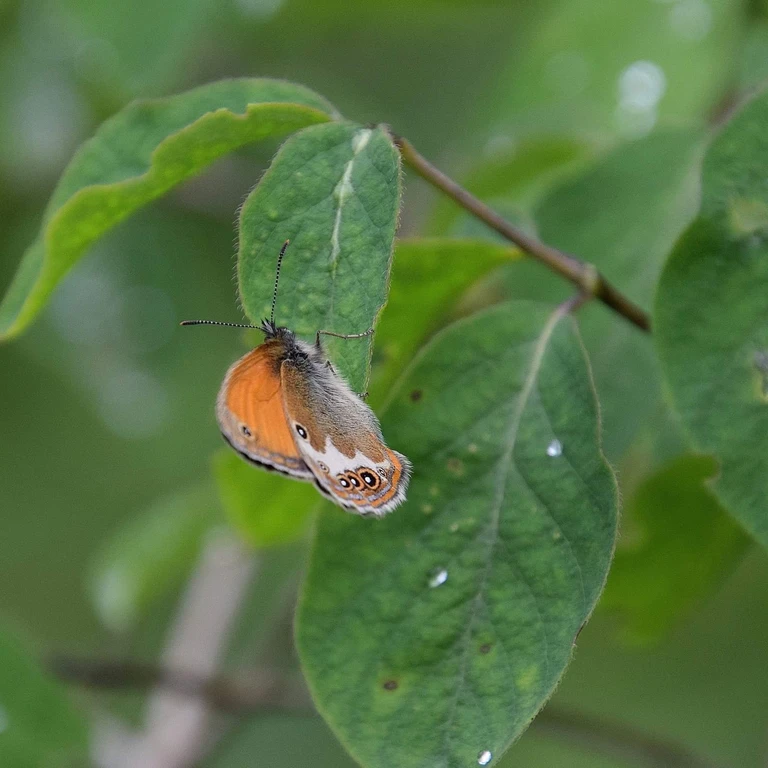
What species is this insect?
Coenonympha arcania
